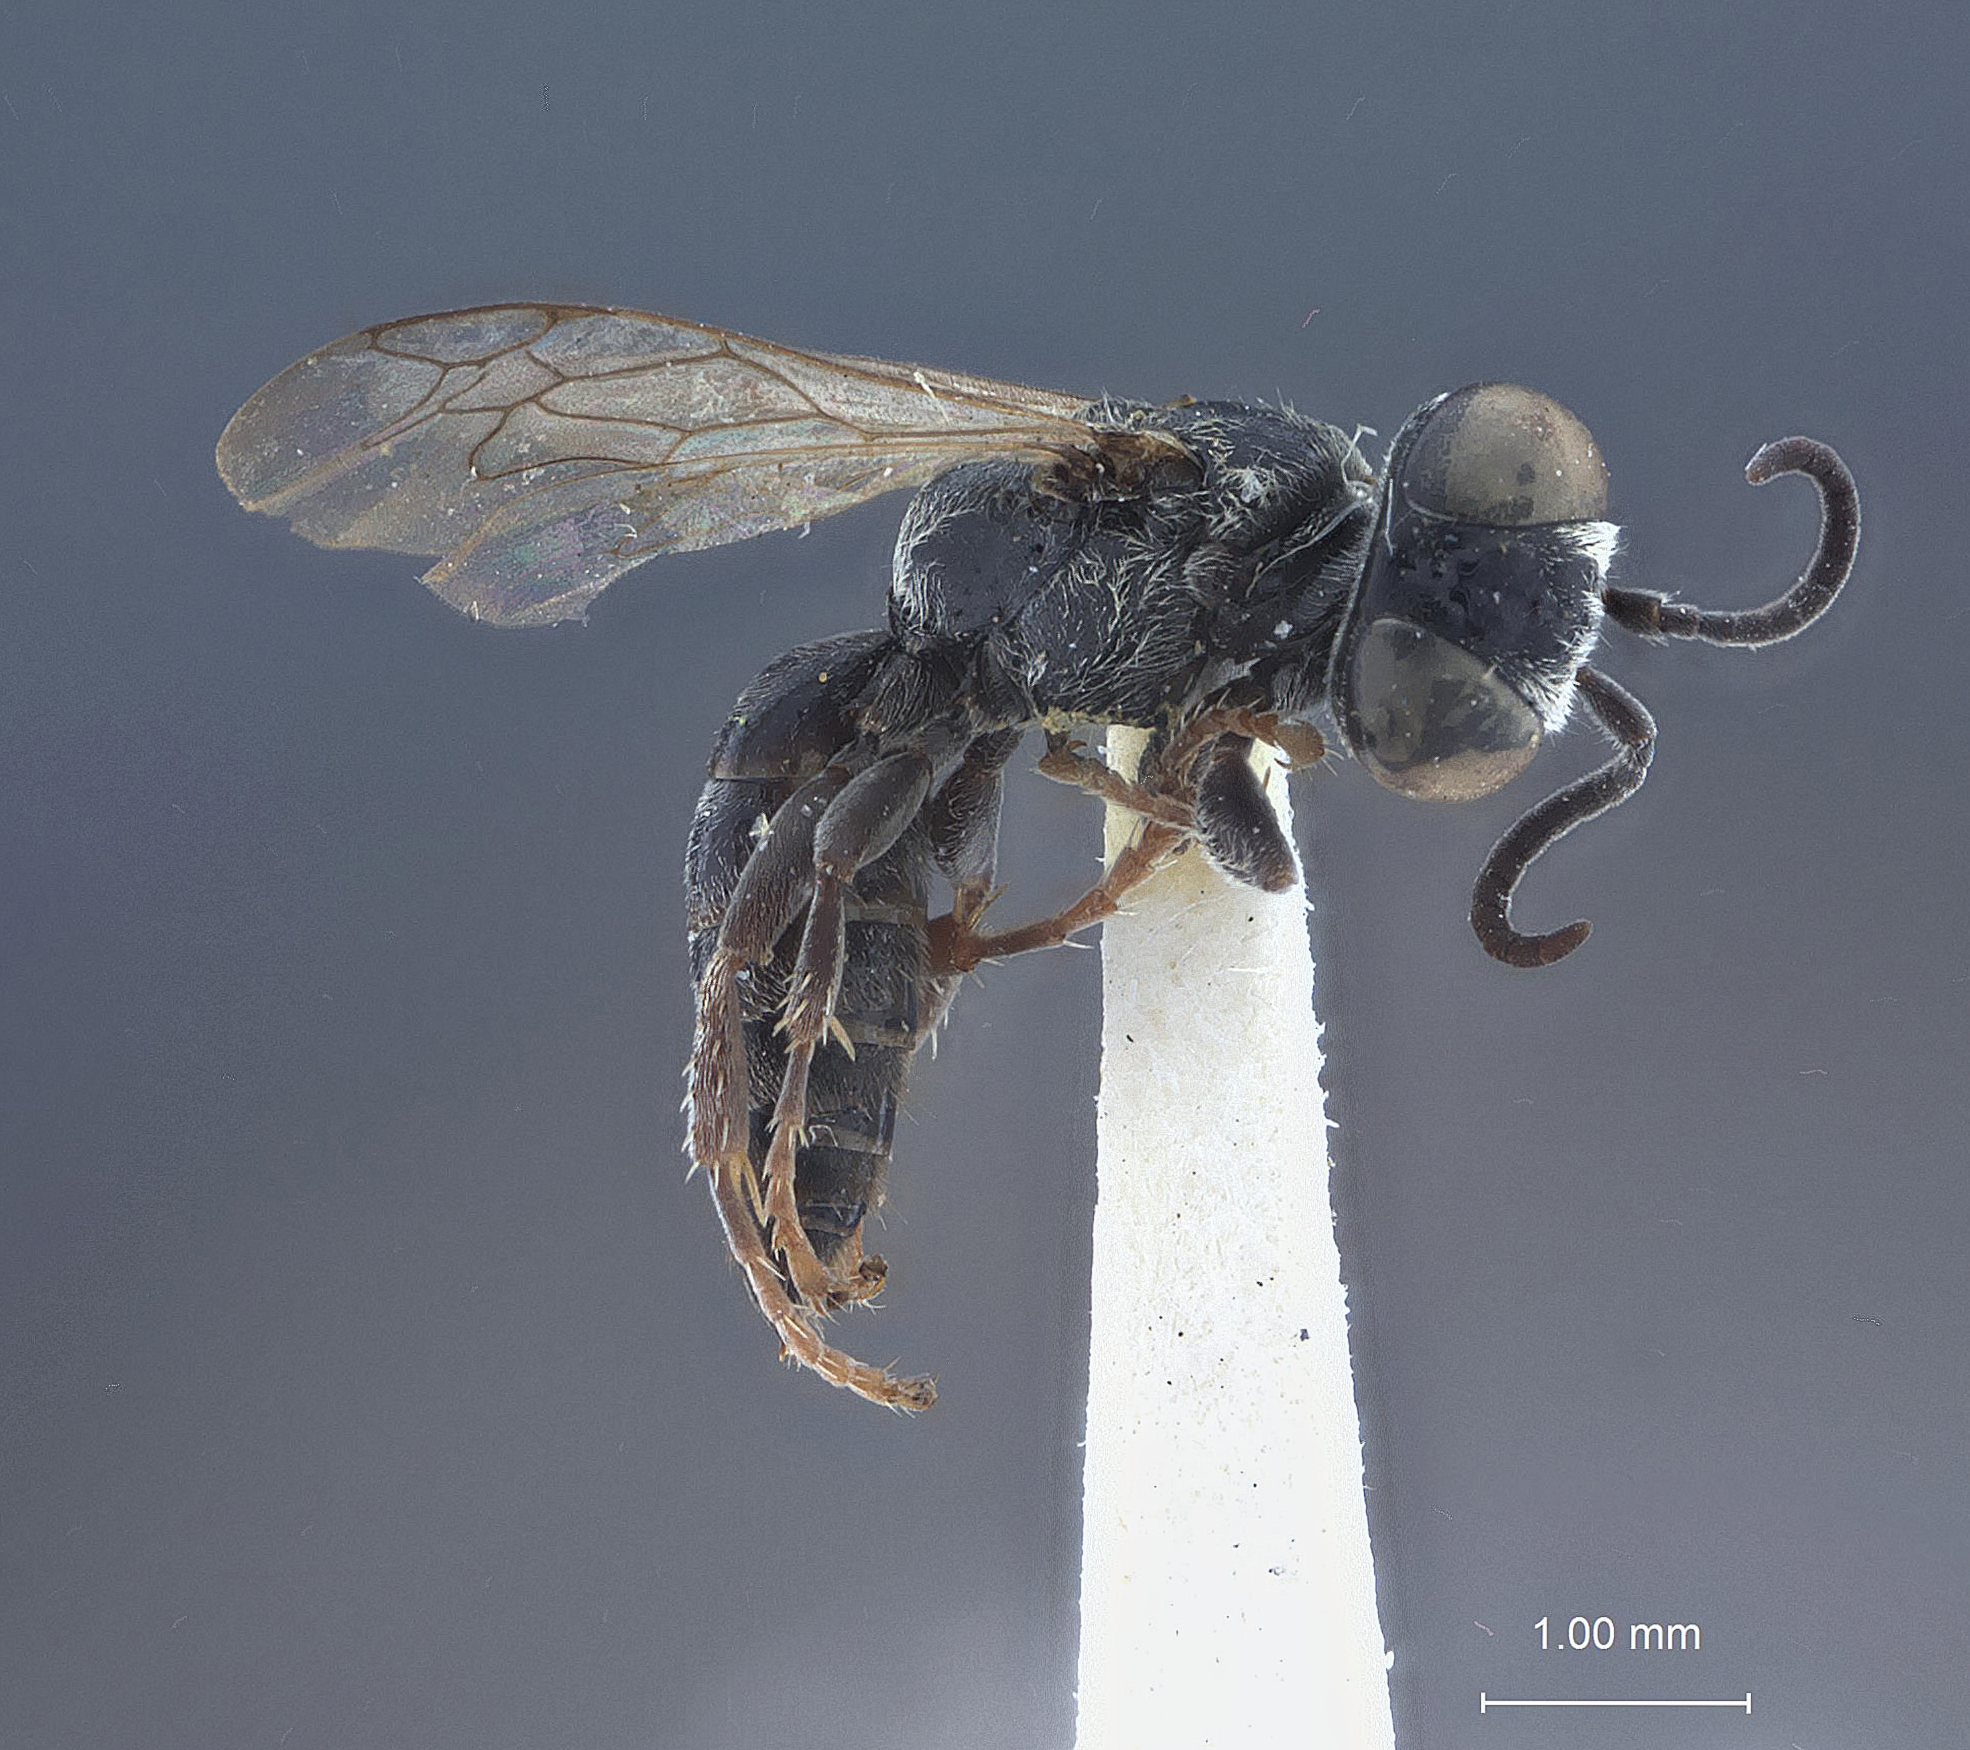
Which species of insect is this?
Tachytes minutus
